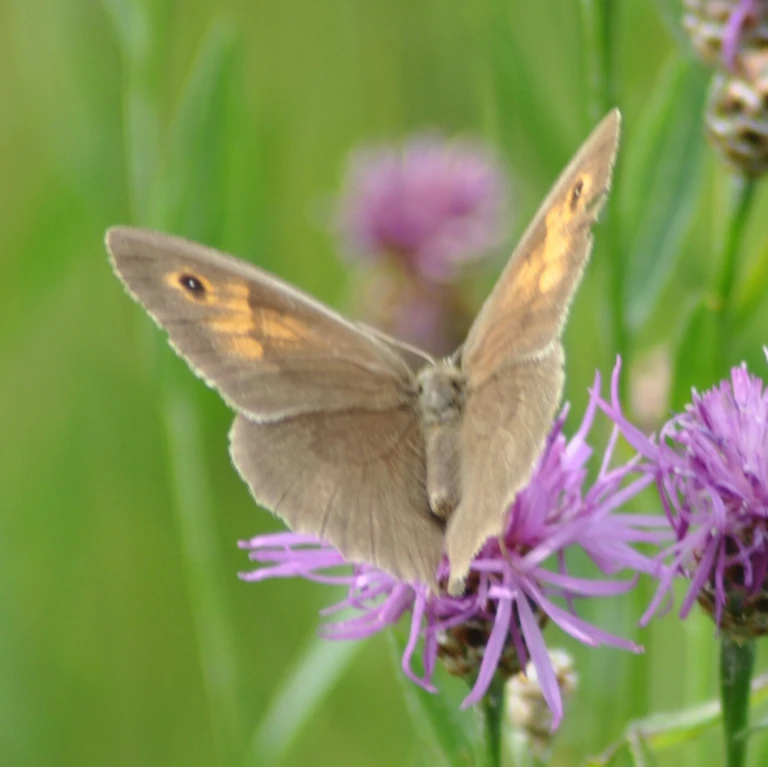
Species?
Maniola jurtina
